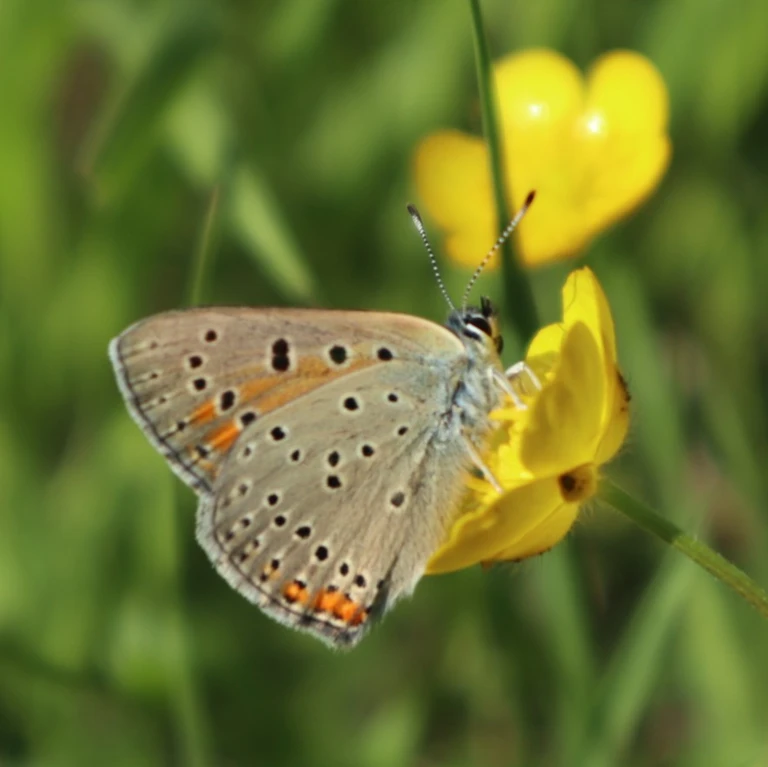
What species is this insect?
Lycaena hippothoe (also Palaeochrysophanus hippothoe)
